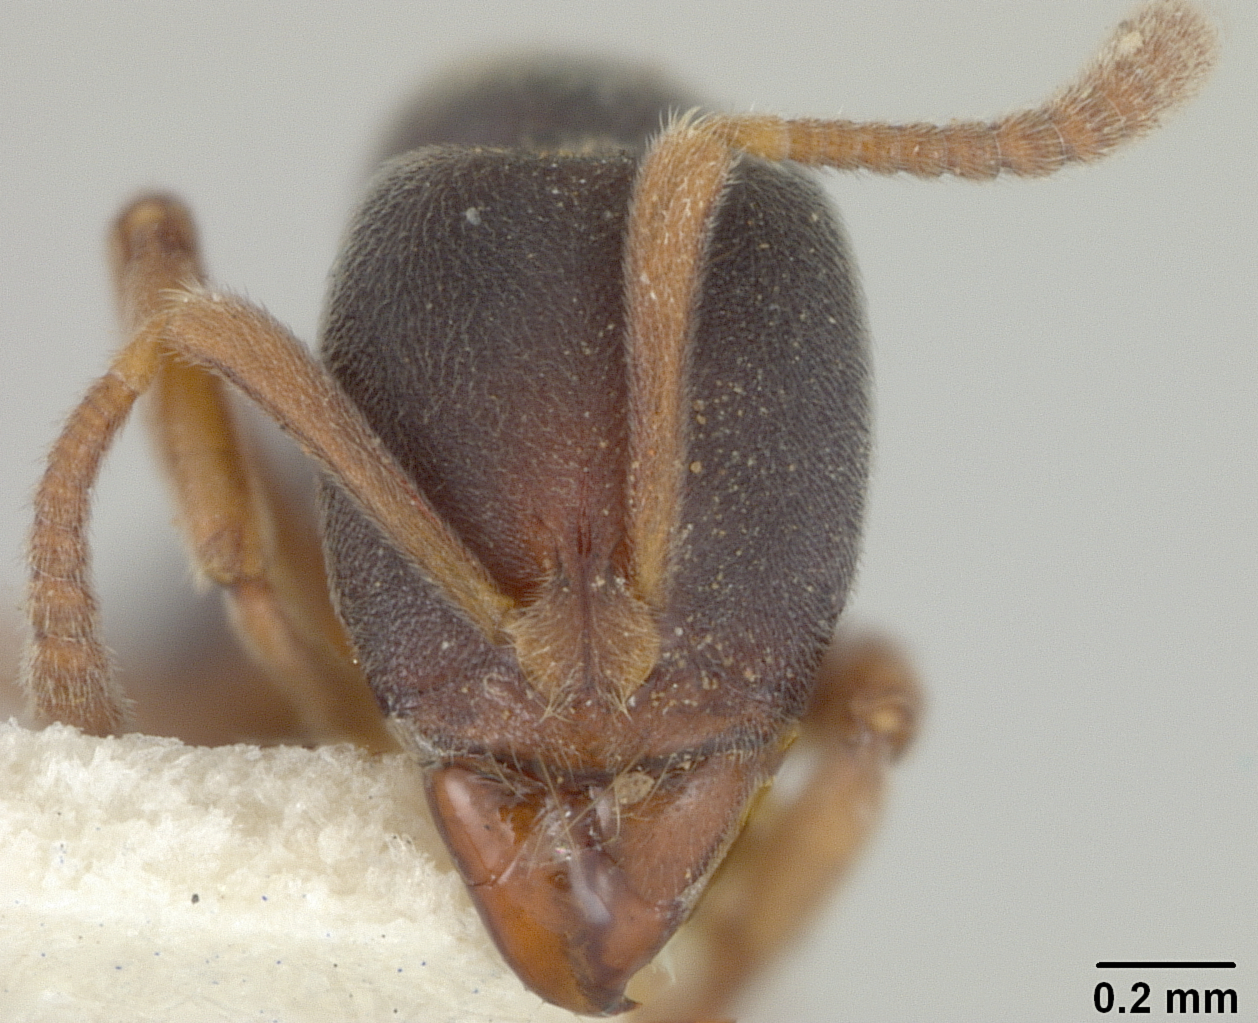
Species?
Ponera biroi
